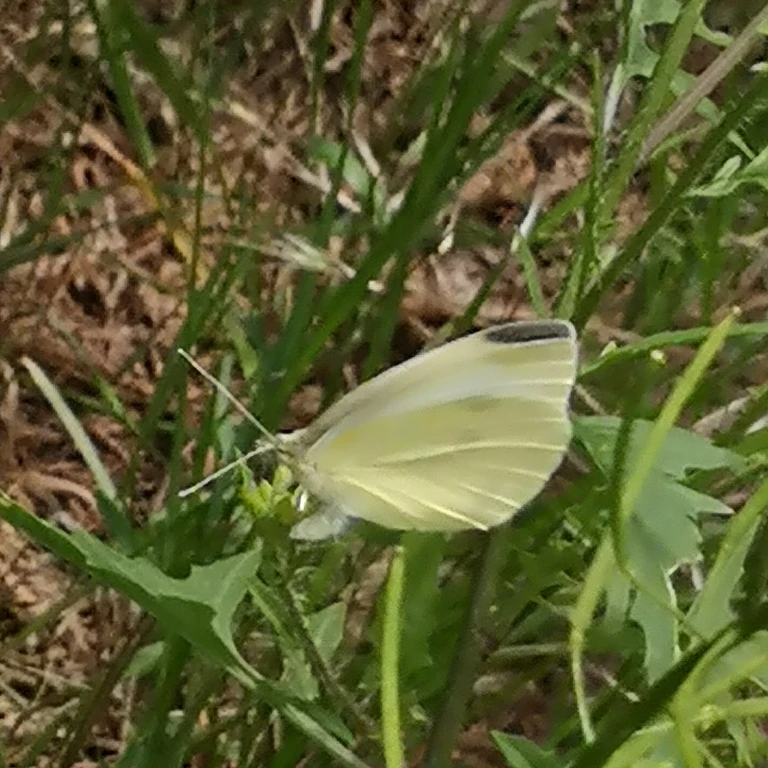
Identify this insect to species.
Pieris rapae
